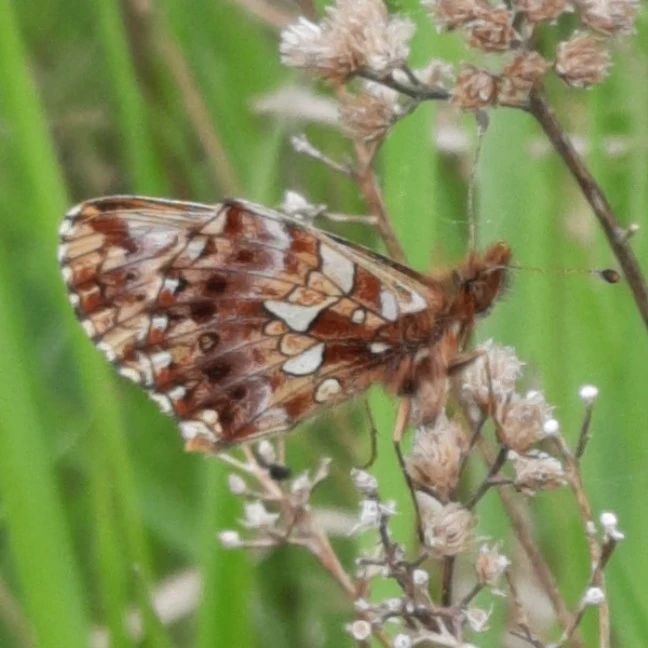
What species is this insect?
Boloria dia
